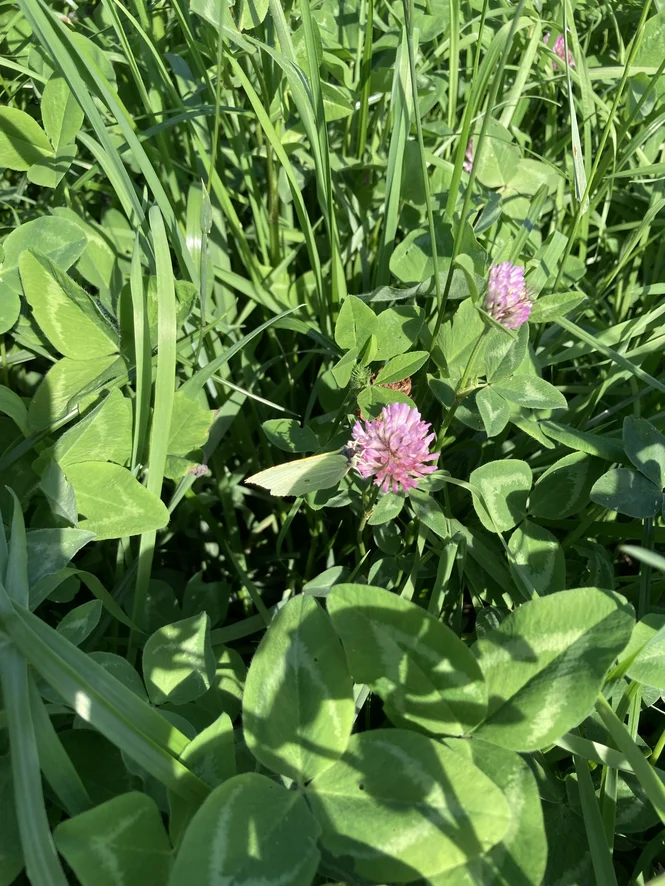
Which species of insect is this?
Gonepteryx rhamni
